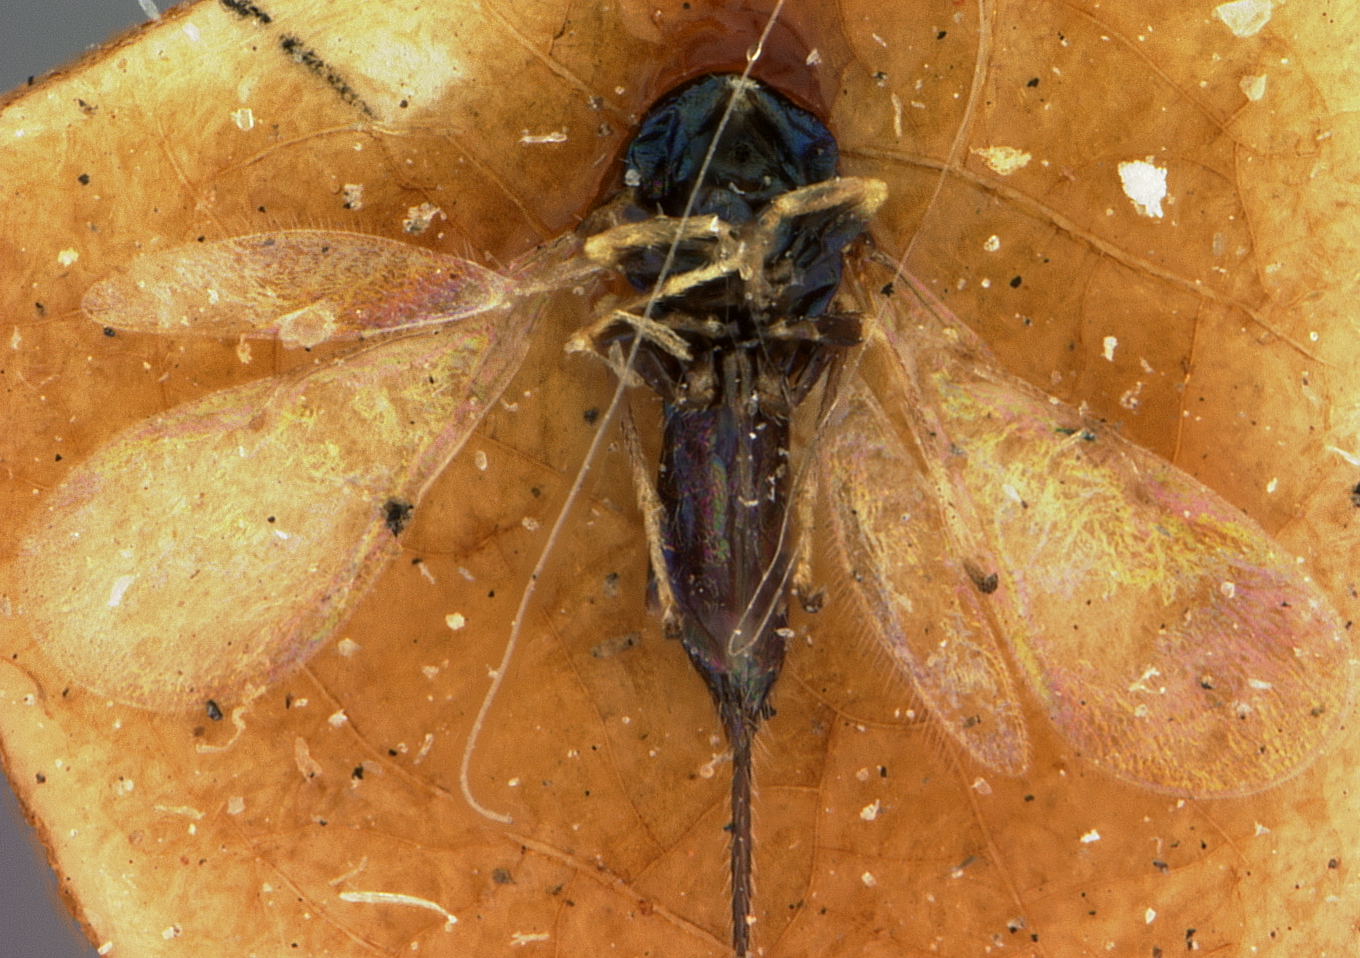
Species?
Aprostocetus canadensis
